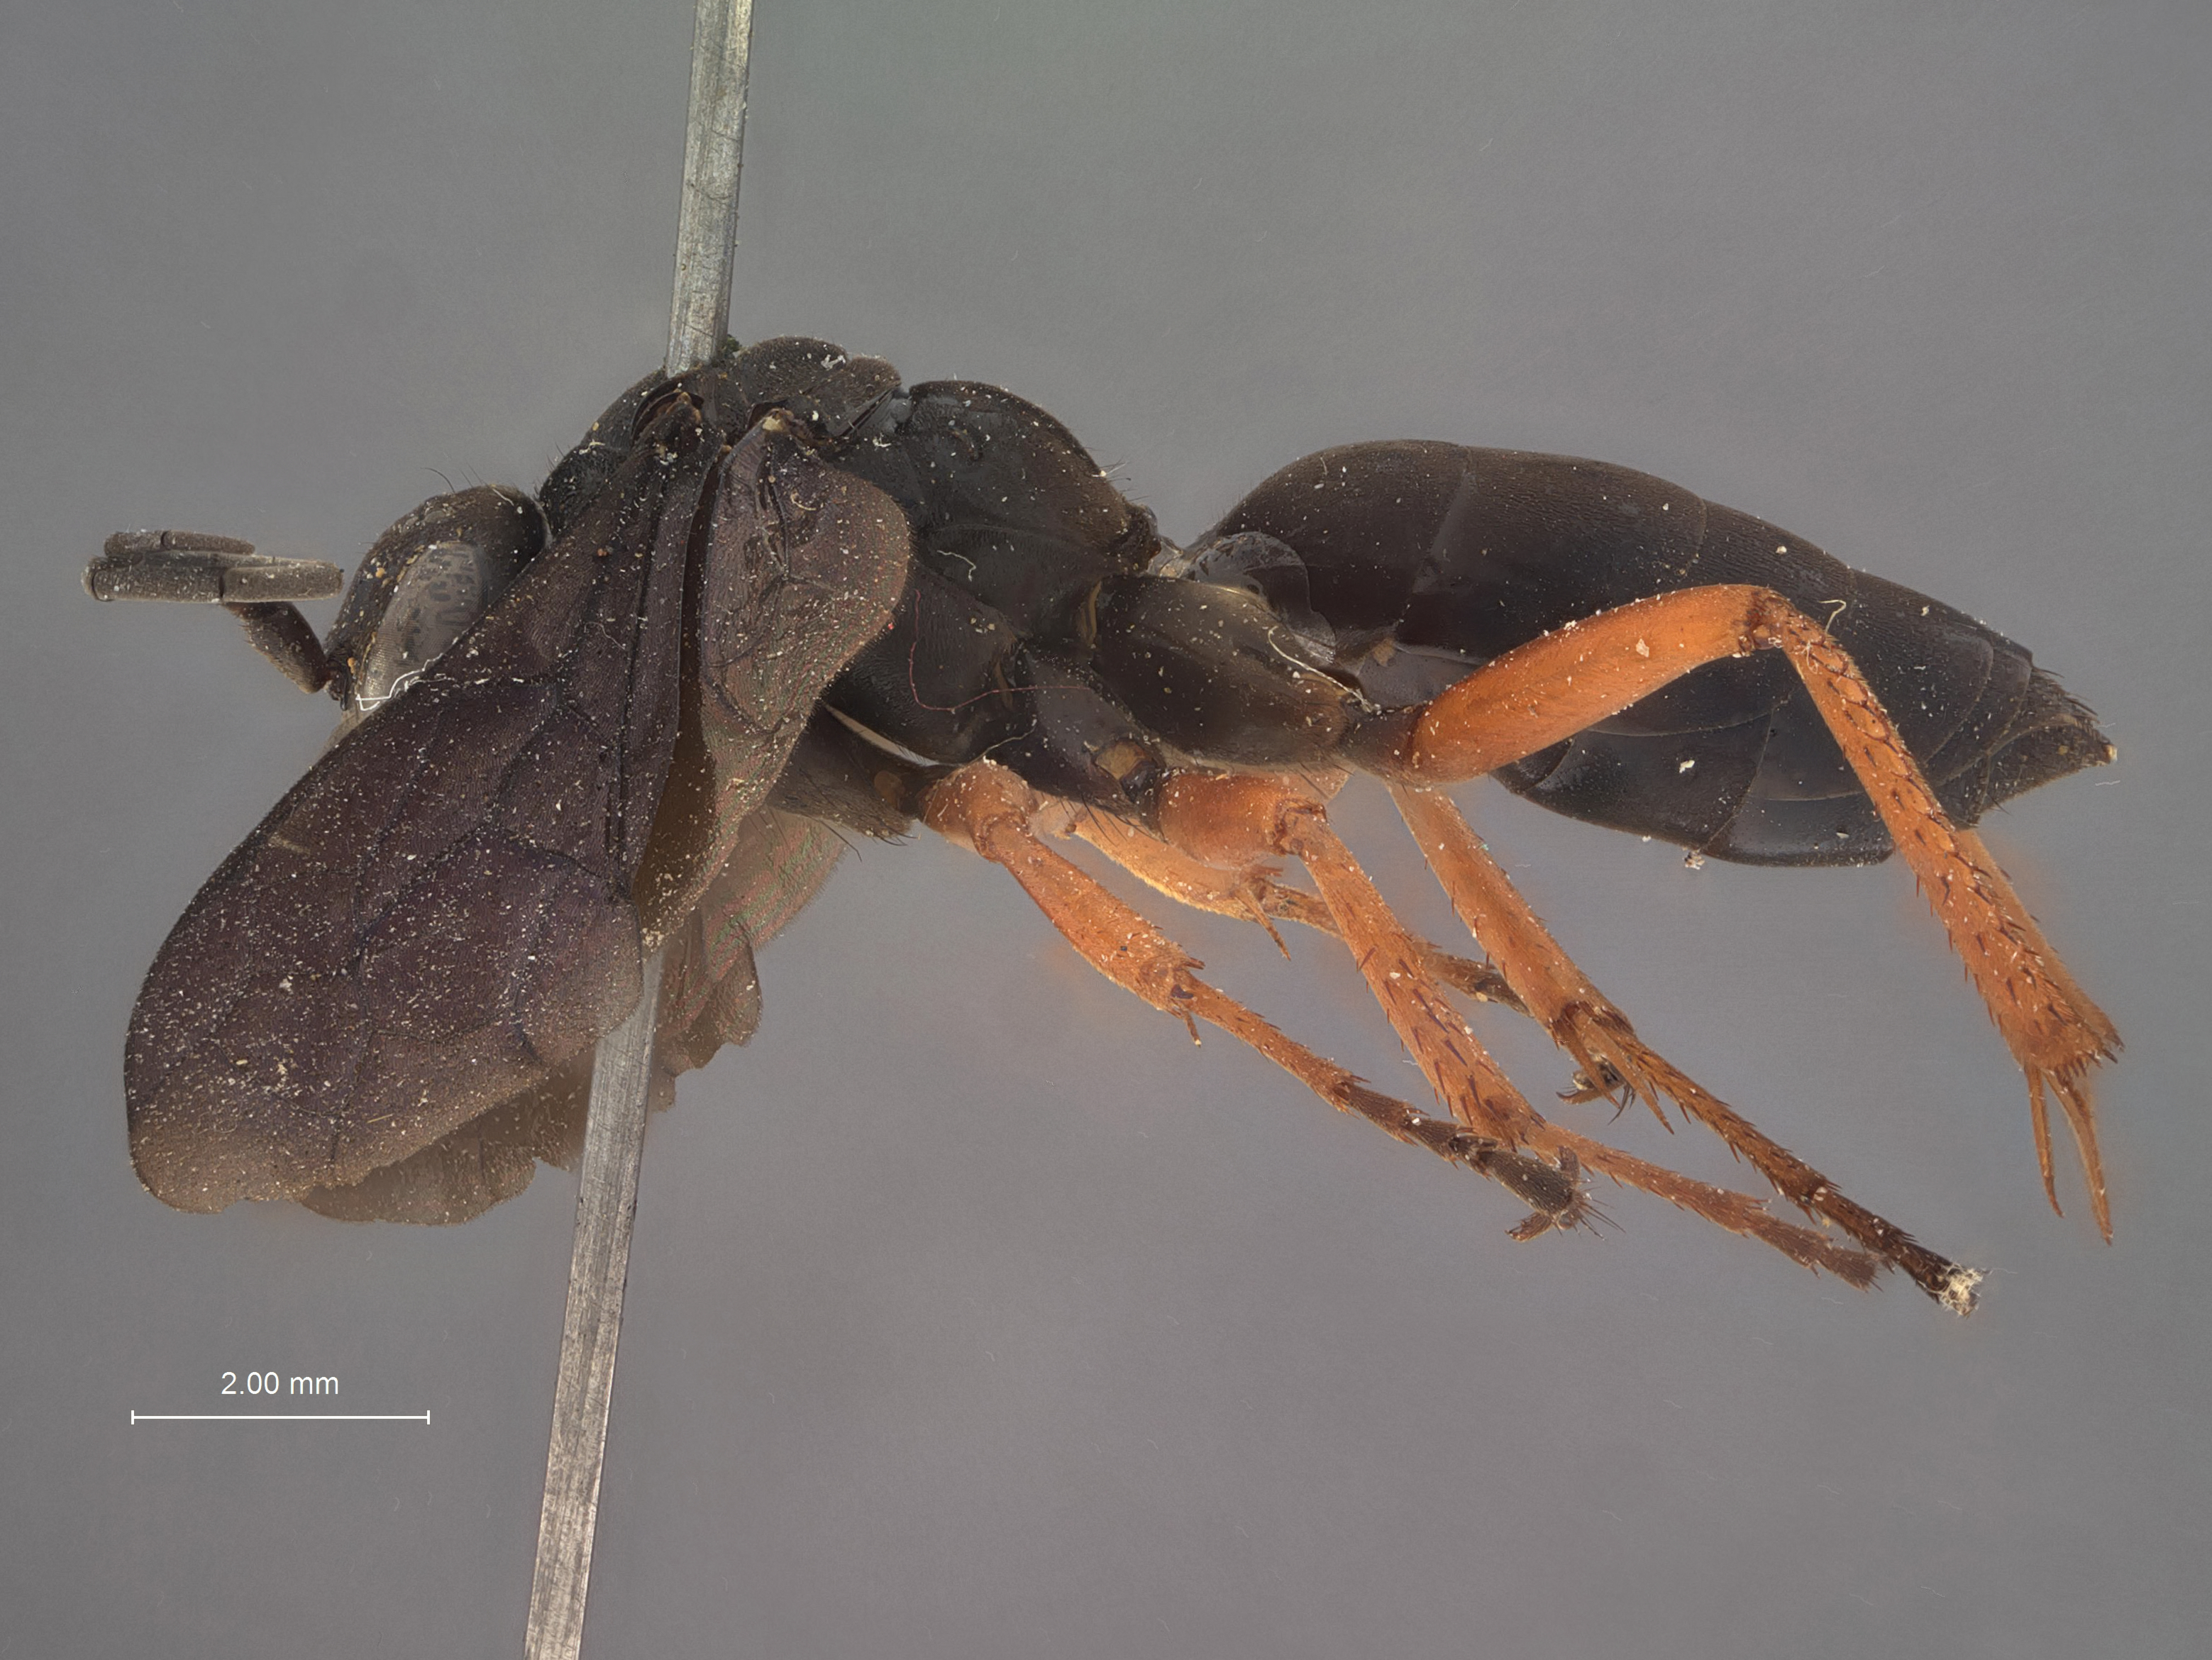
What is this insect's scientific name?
Calicurgus anthracinus
